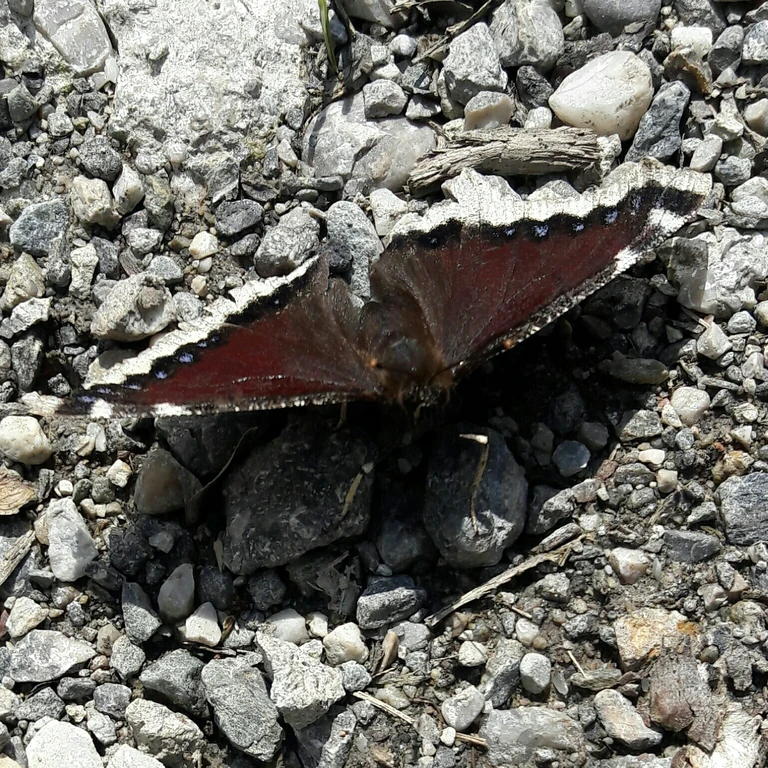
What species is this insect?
Nymphalis antiopa
